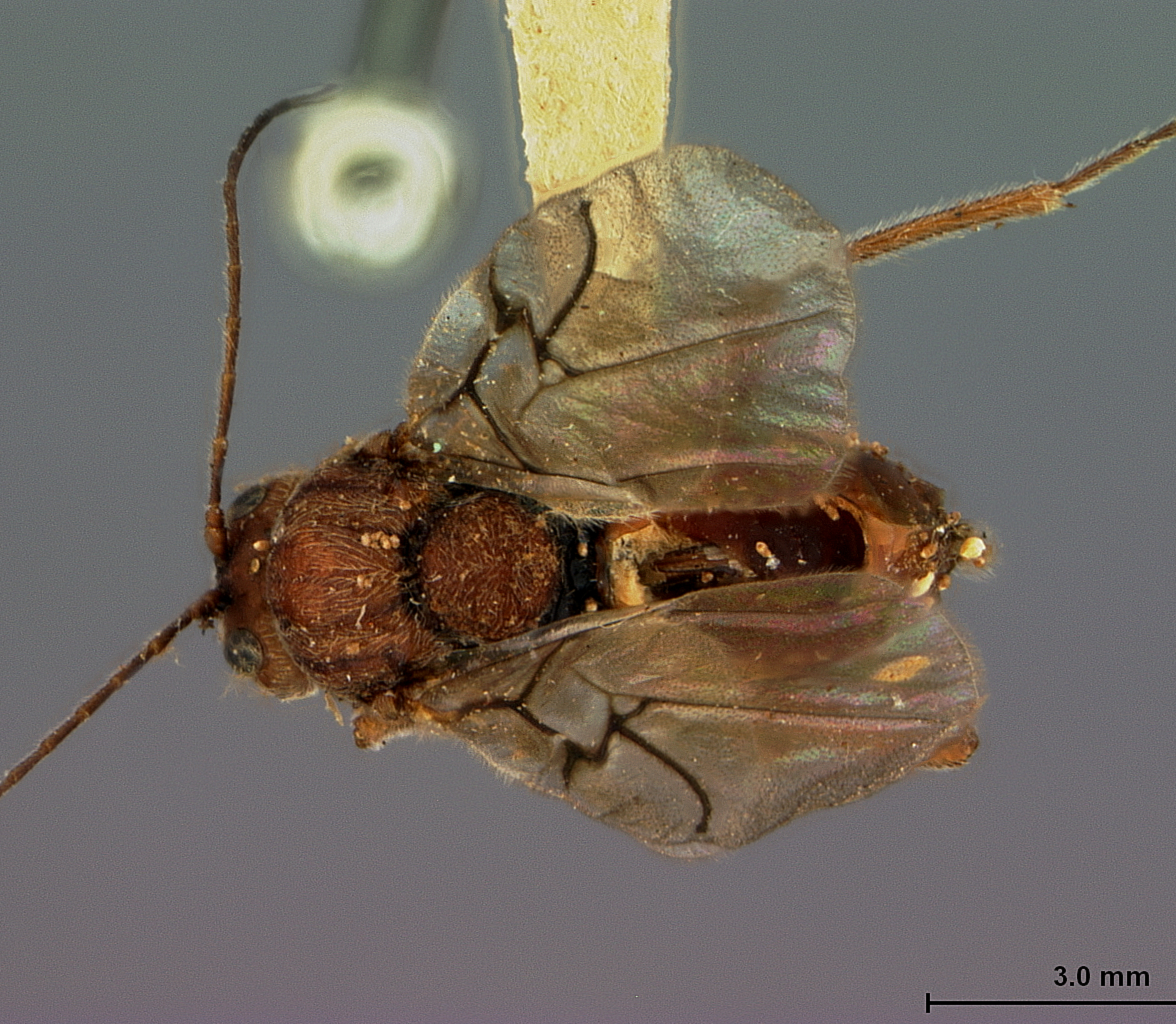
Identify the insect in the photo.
Holcaspis rubens
